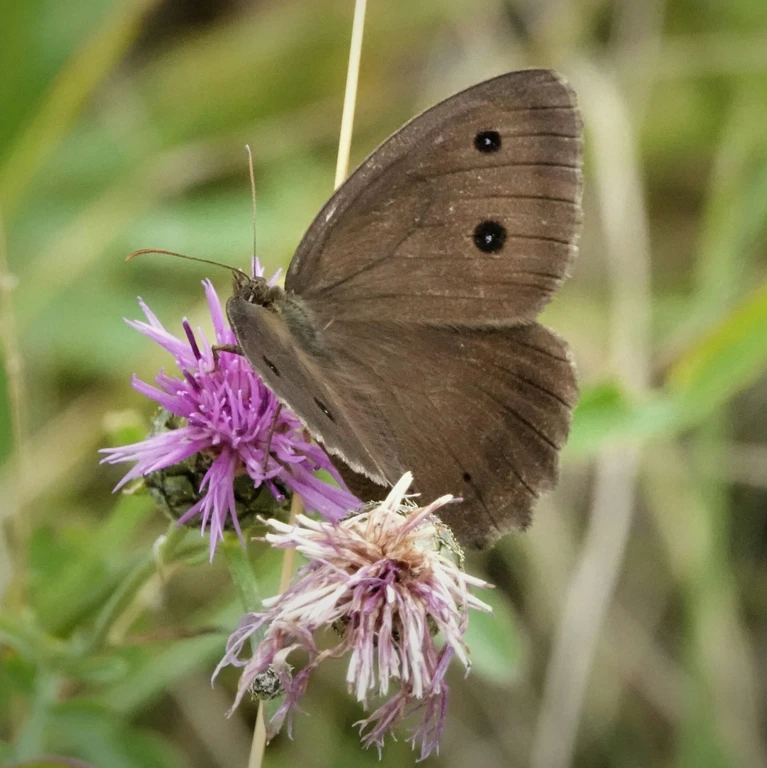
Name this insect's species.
Minois dryas
